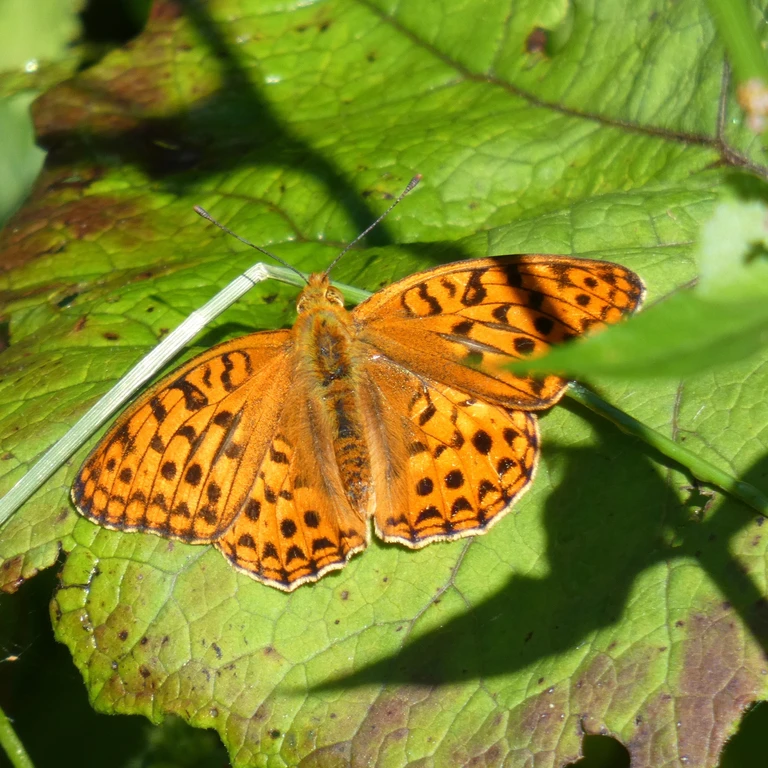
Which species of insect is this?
Fabriciana adippe
